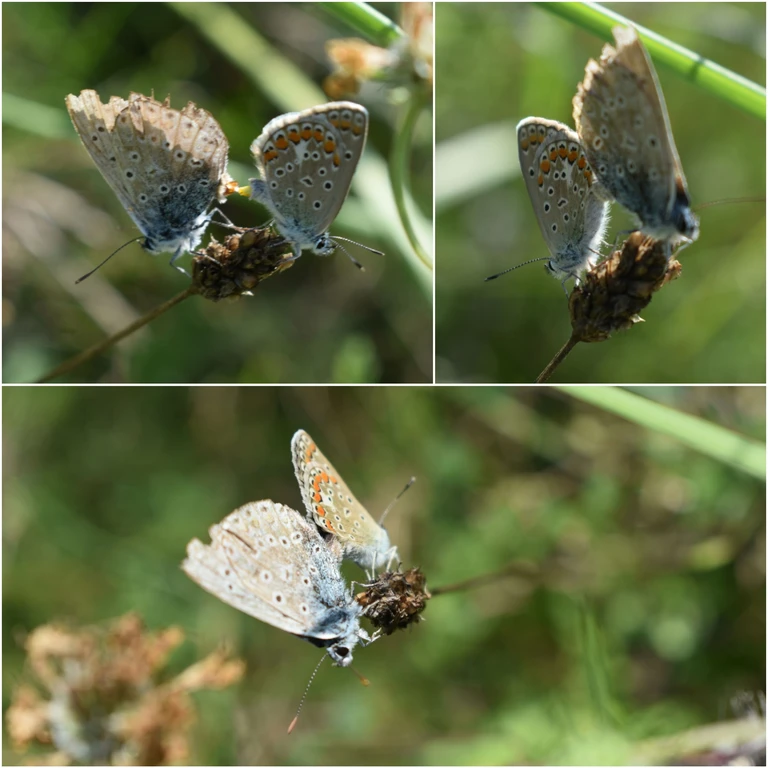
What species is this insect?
Polyommatus icarus
